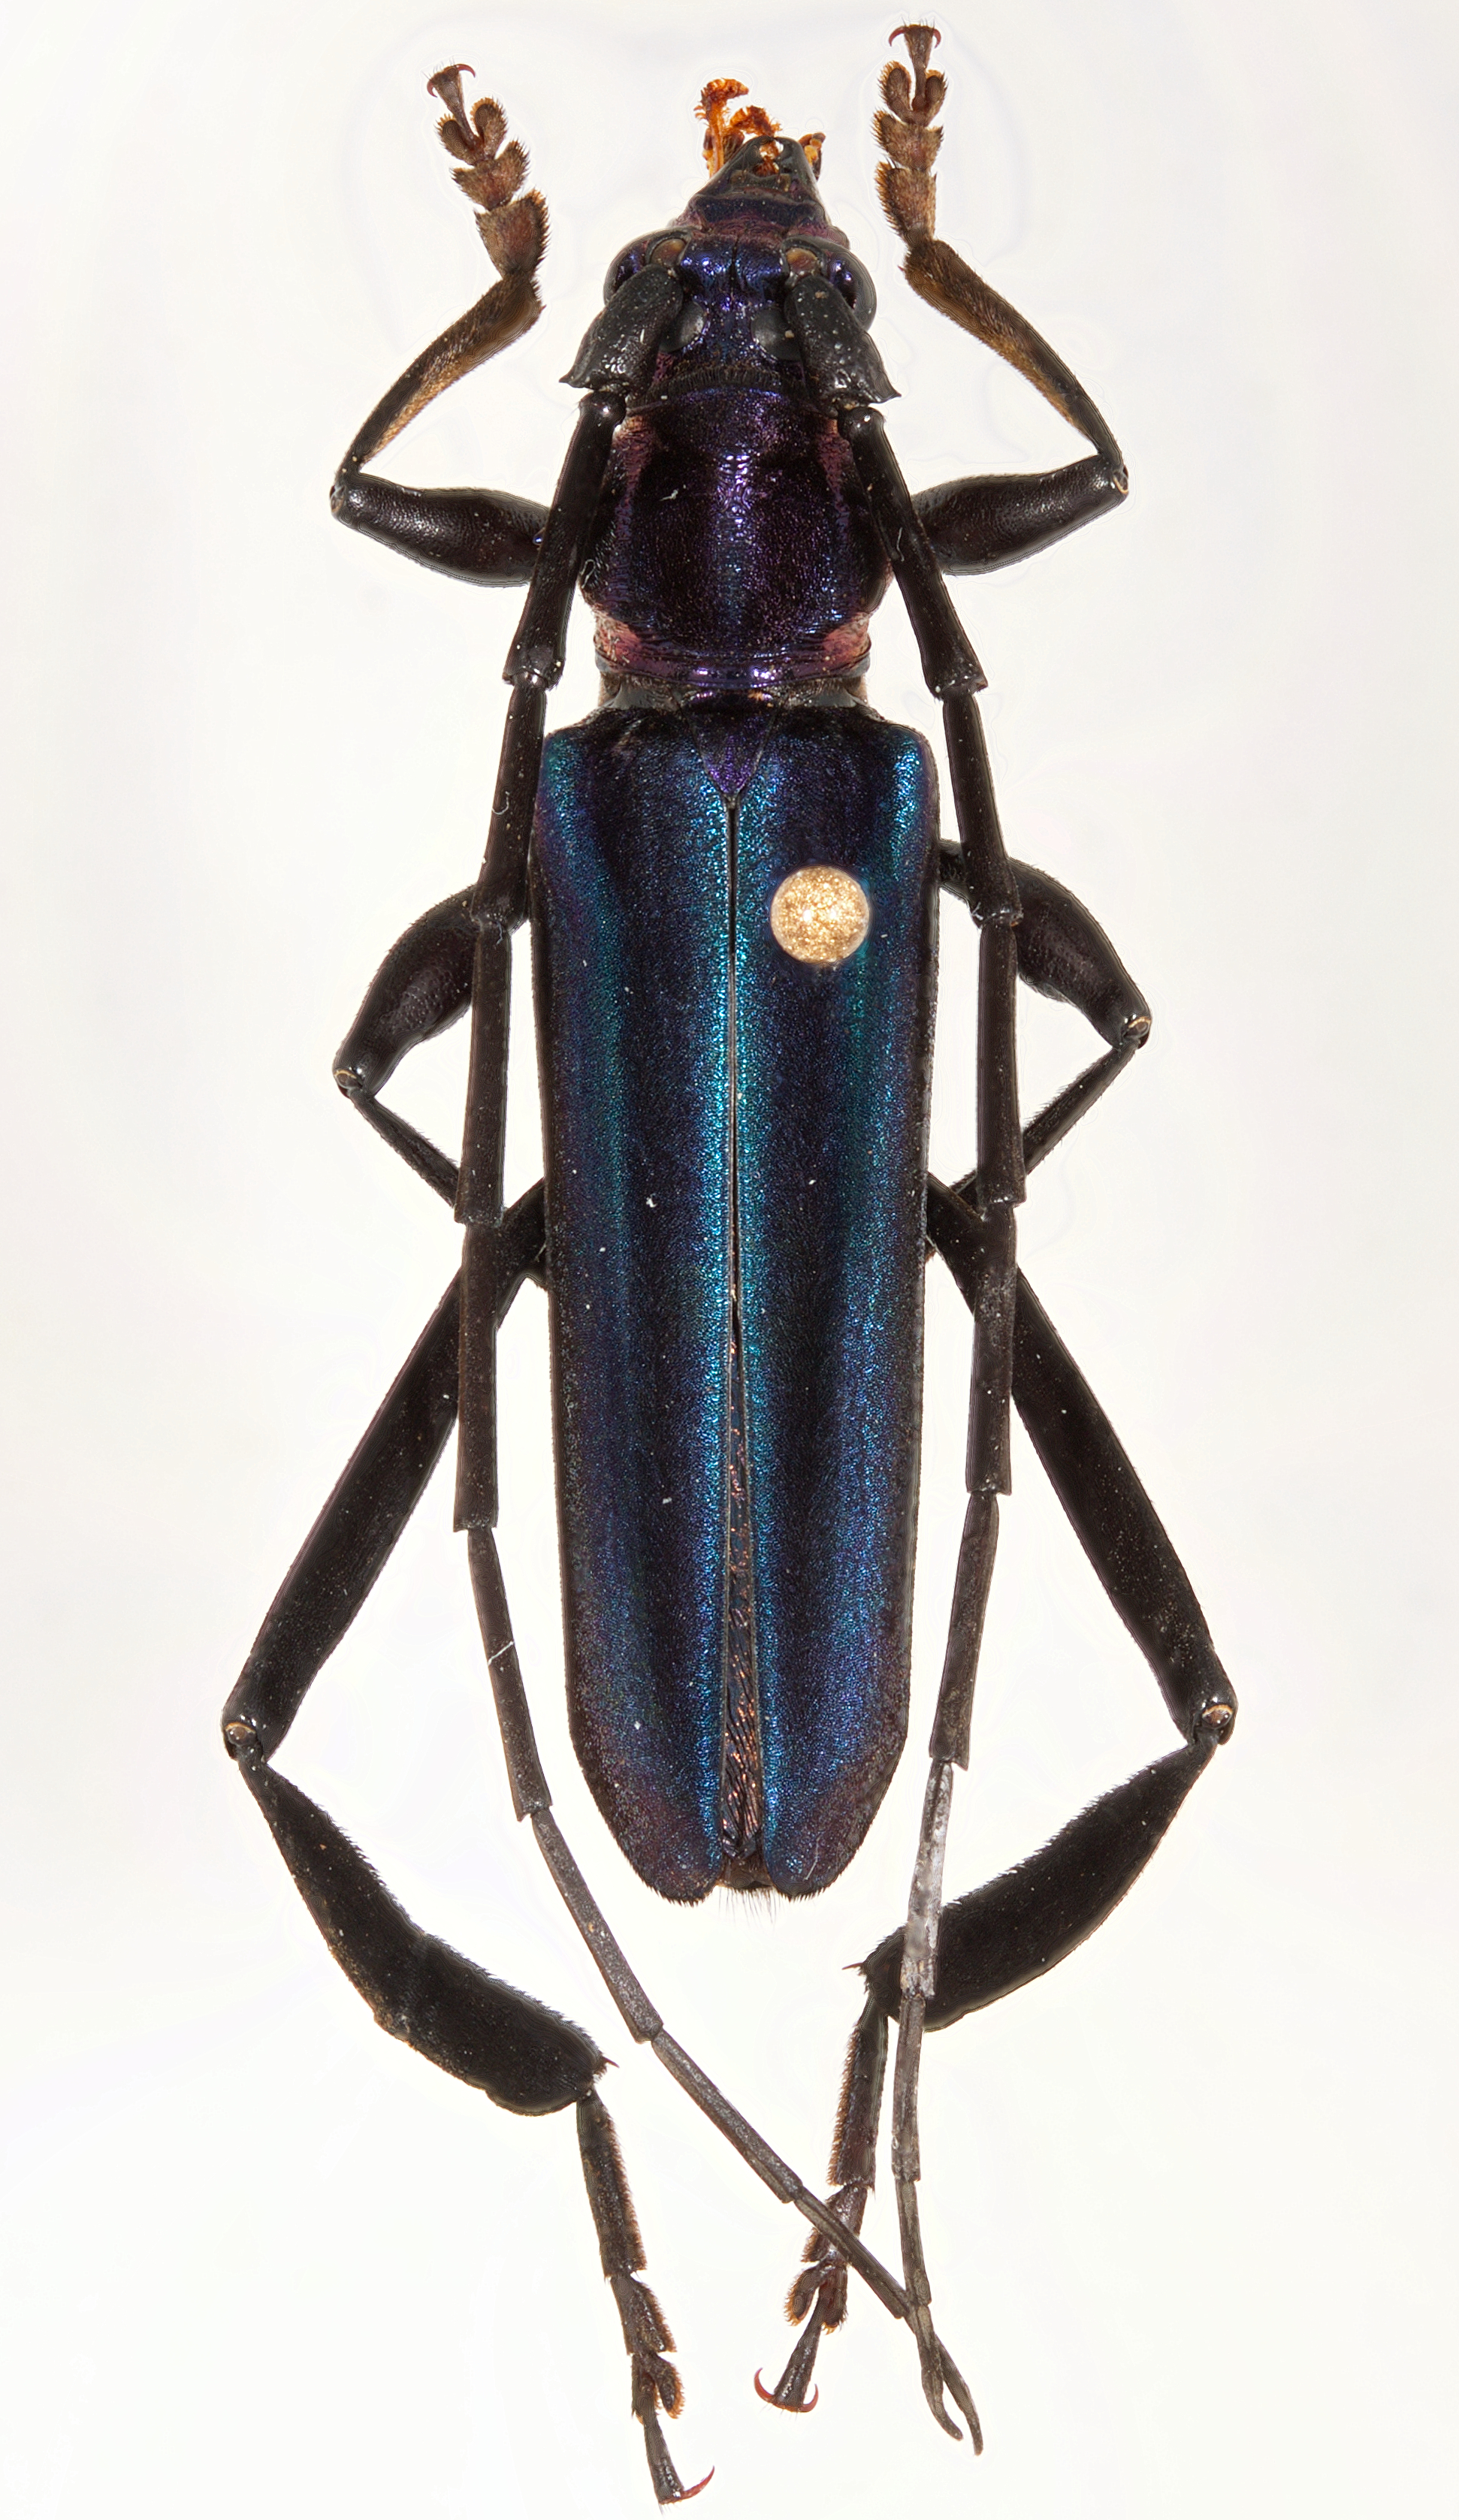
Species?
Callichroma velutinus
